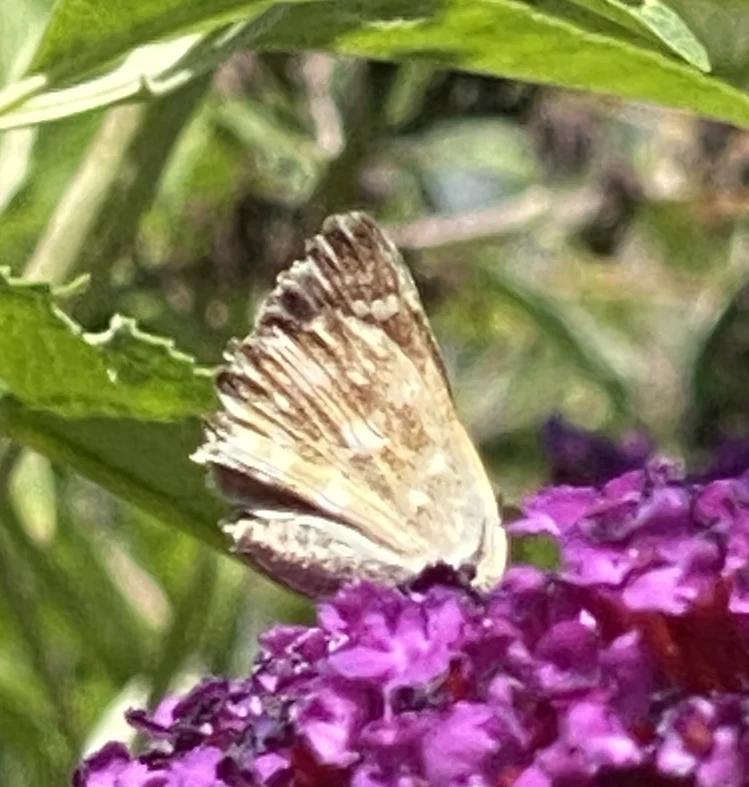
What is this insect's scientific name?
Carcharodus alceae
